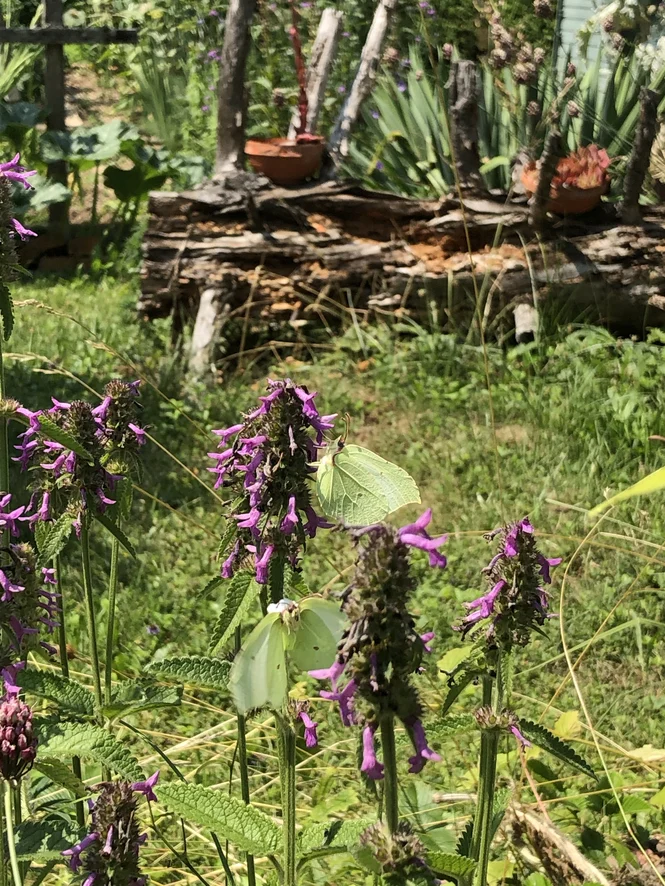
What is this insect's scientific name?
Gonepteryx rhamni
